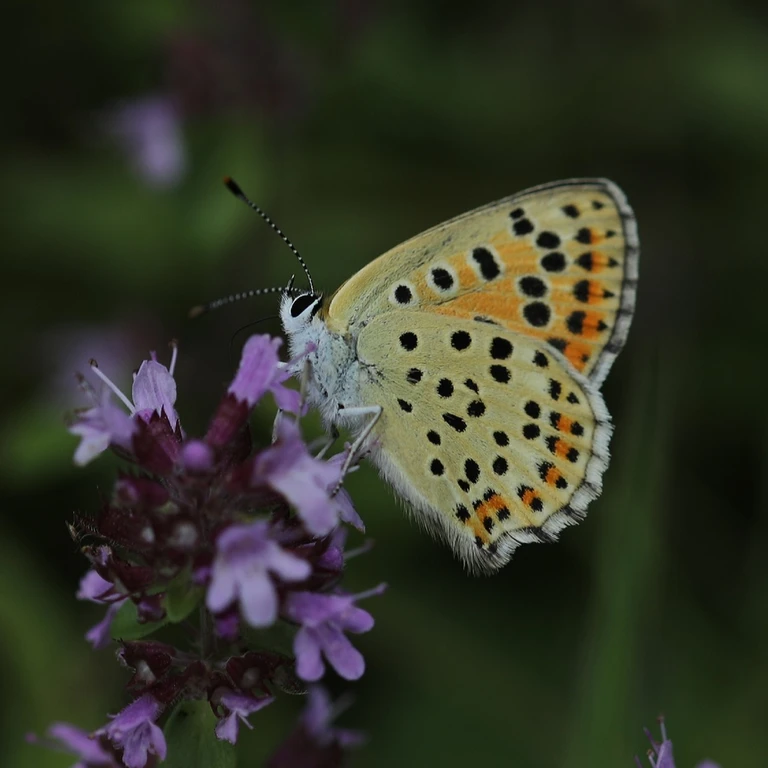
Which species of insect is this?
Lycaena tityrus (also Loweia tityrus)
